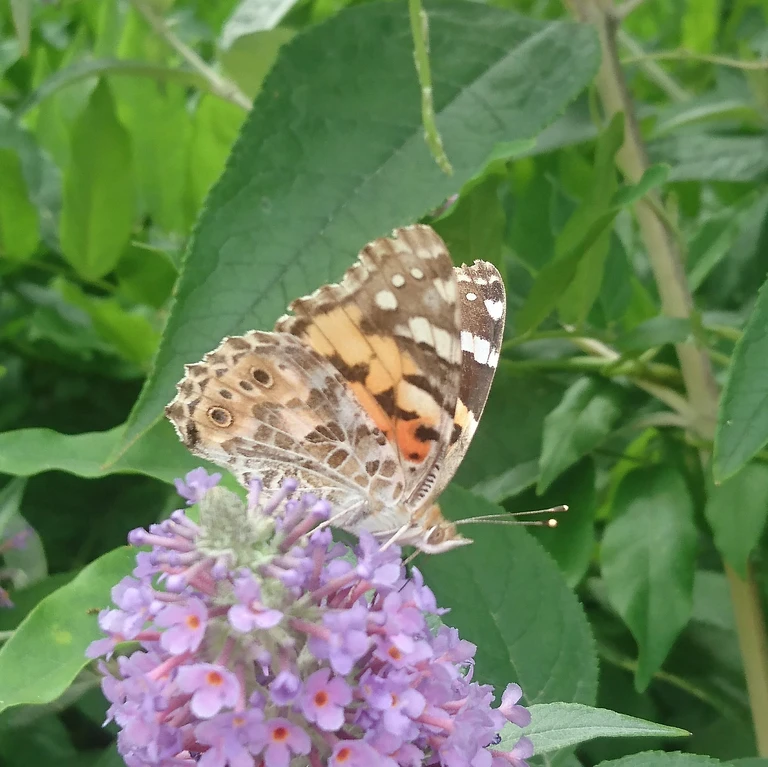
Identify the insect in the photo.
Vanessa cardui
